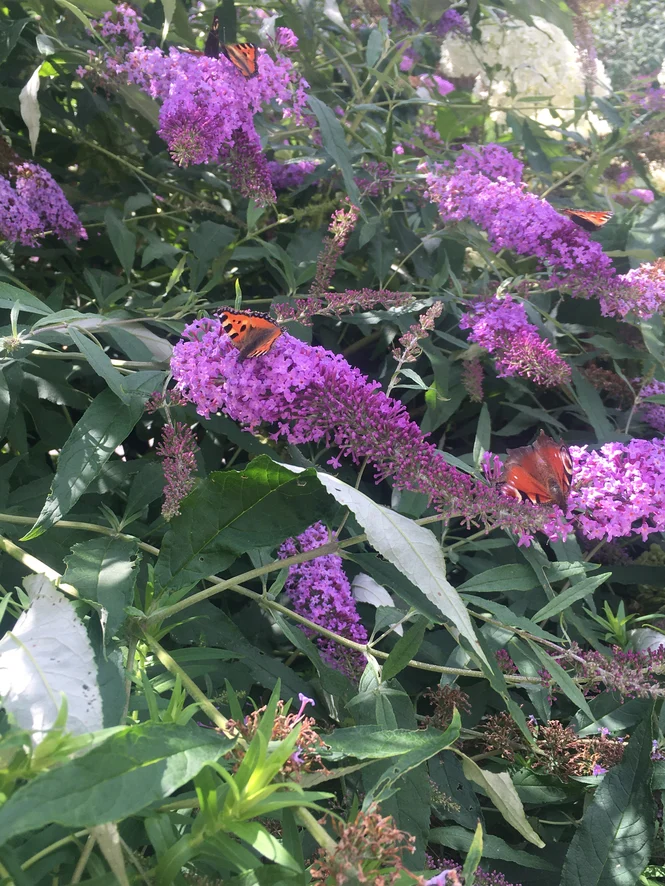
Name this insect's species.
Aglais urticae
